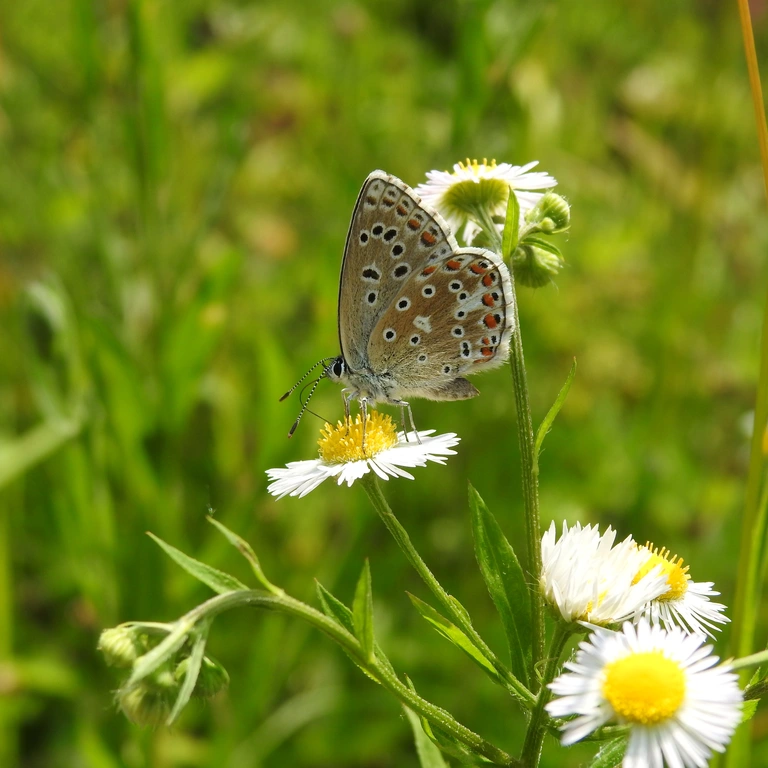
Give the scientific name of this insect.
Lysandra bellargus
